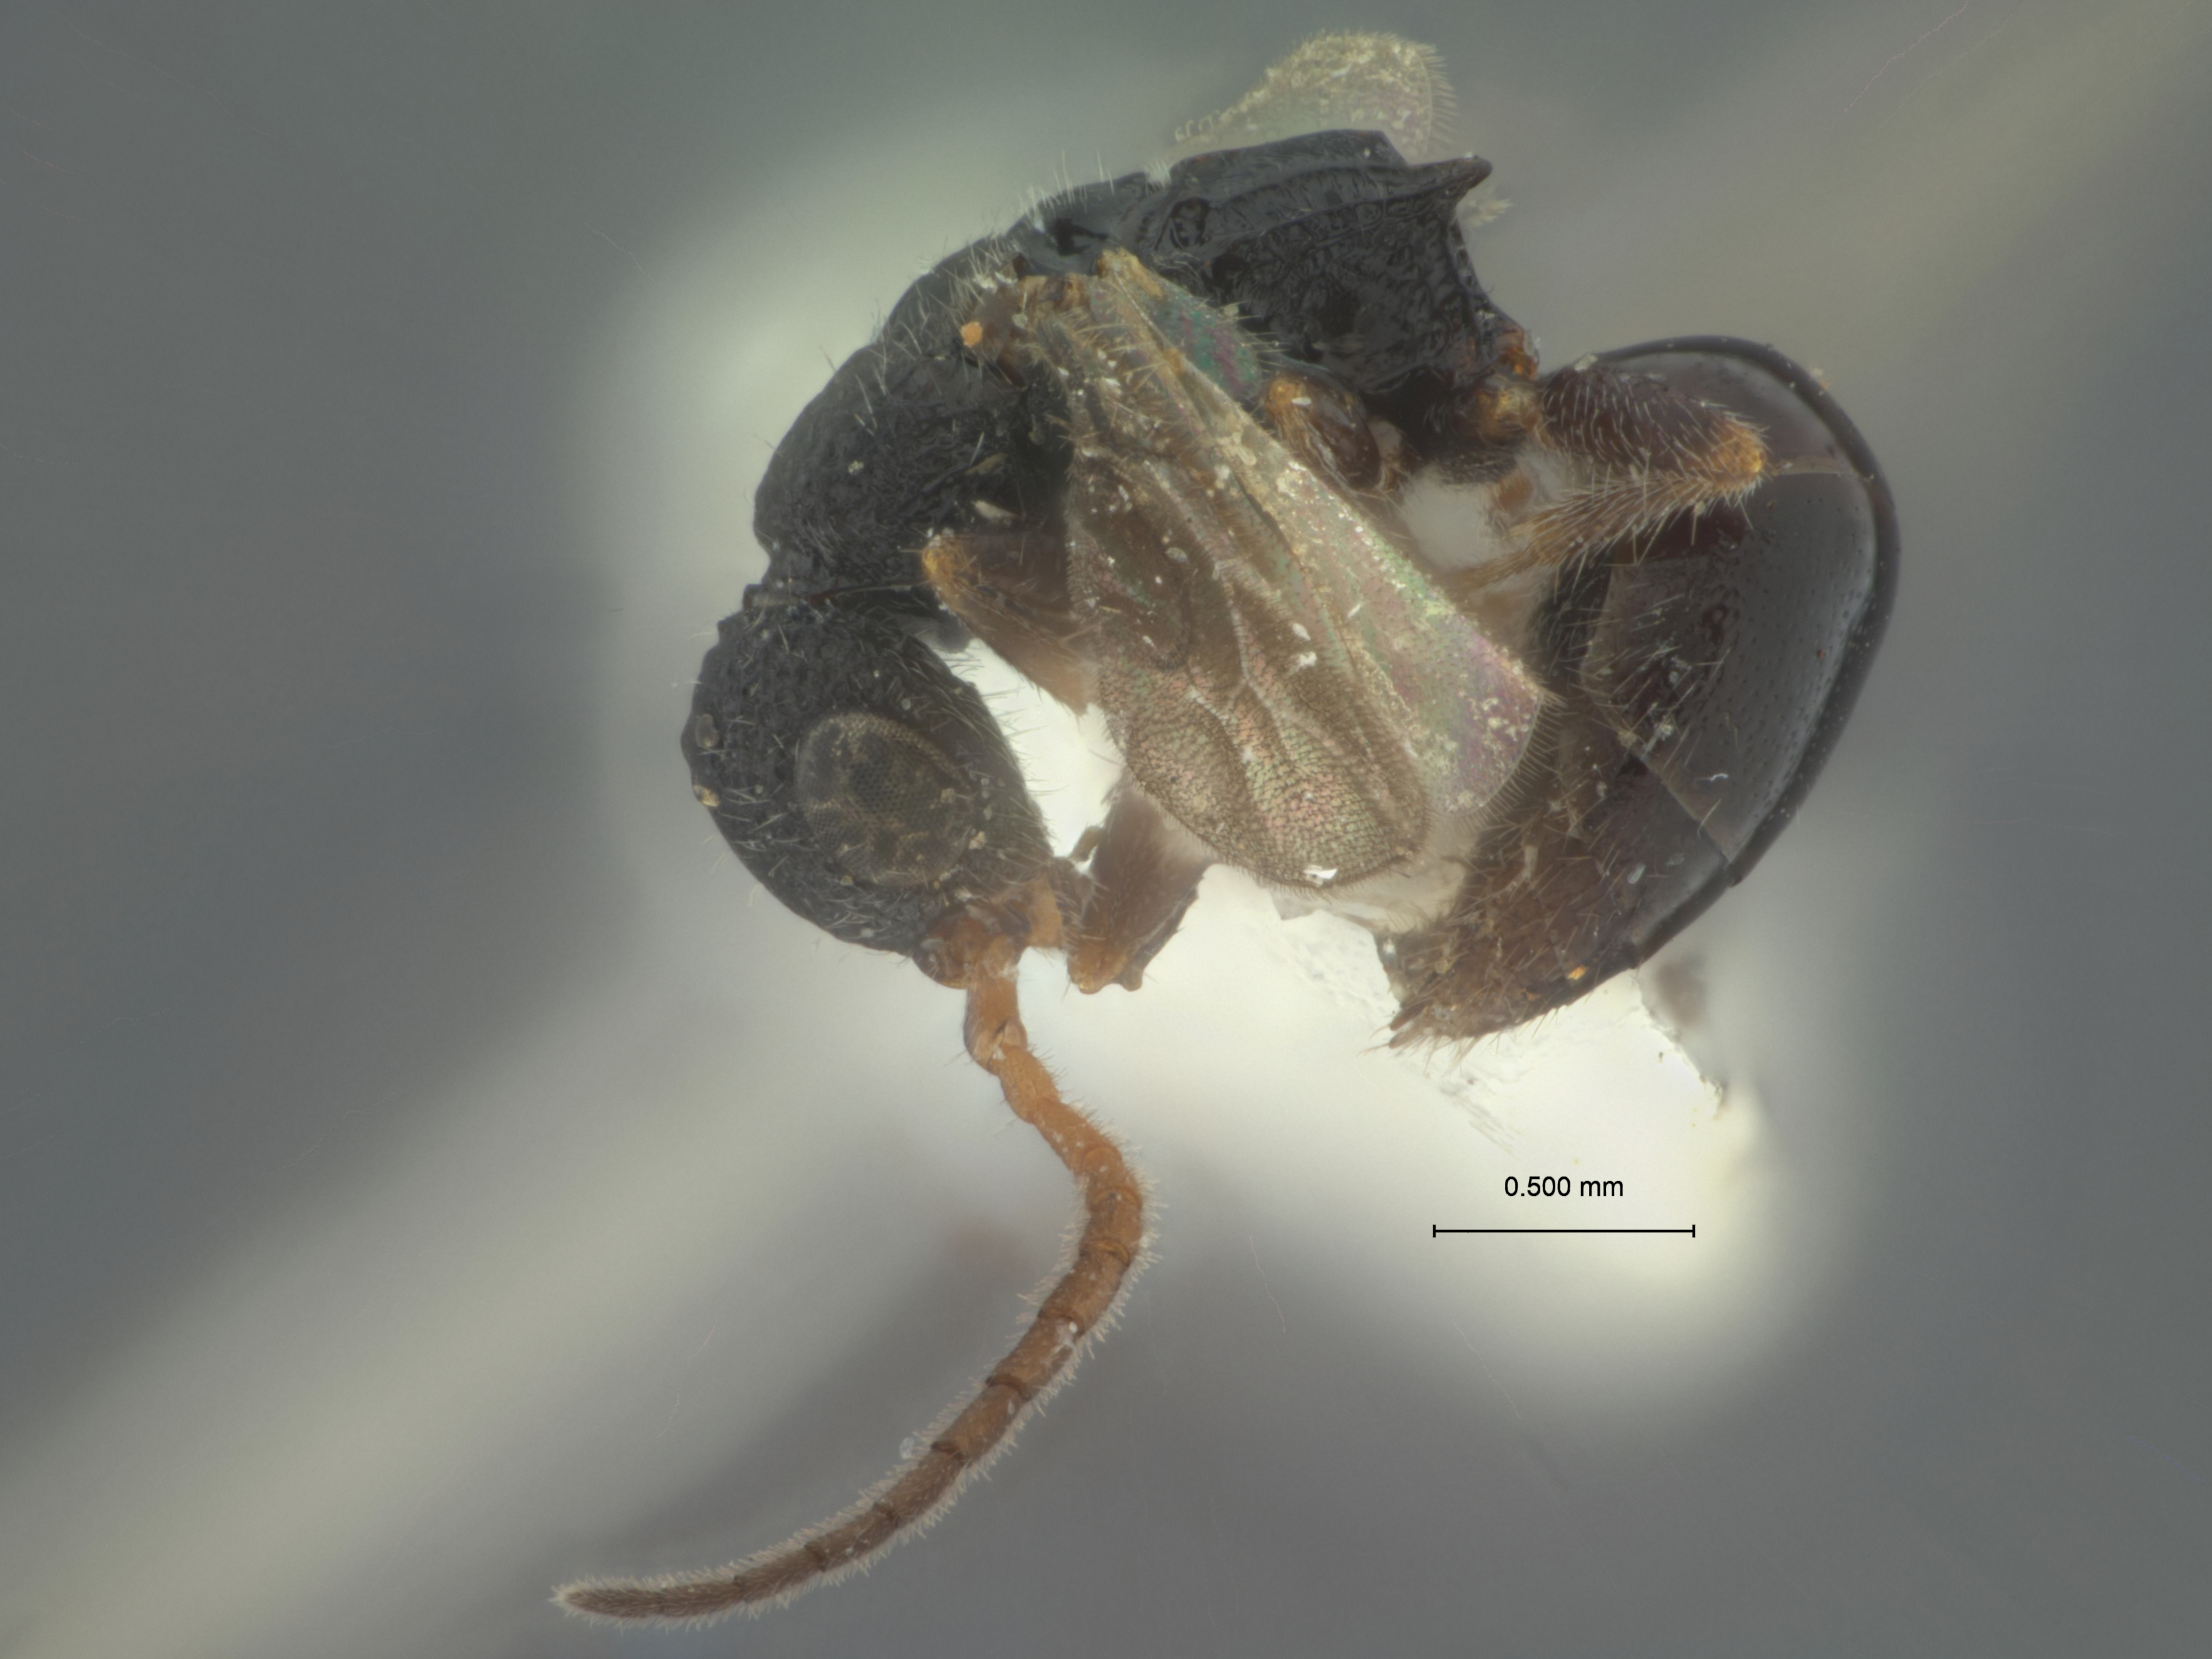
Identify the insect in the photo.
Sulcomesitius sakaii
